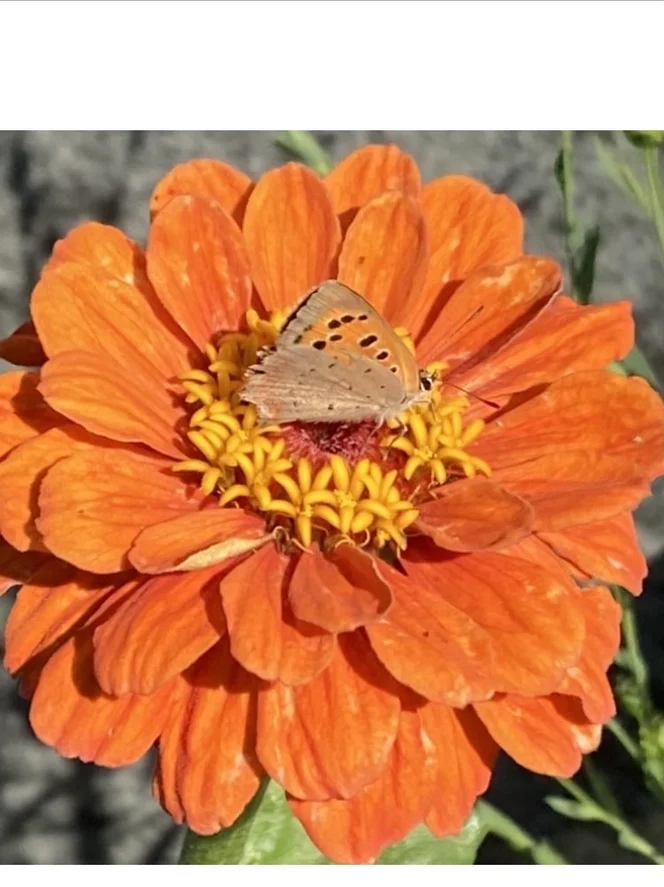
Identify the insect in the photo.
Lycaena phlaeas
